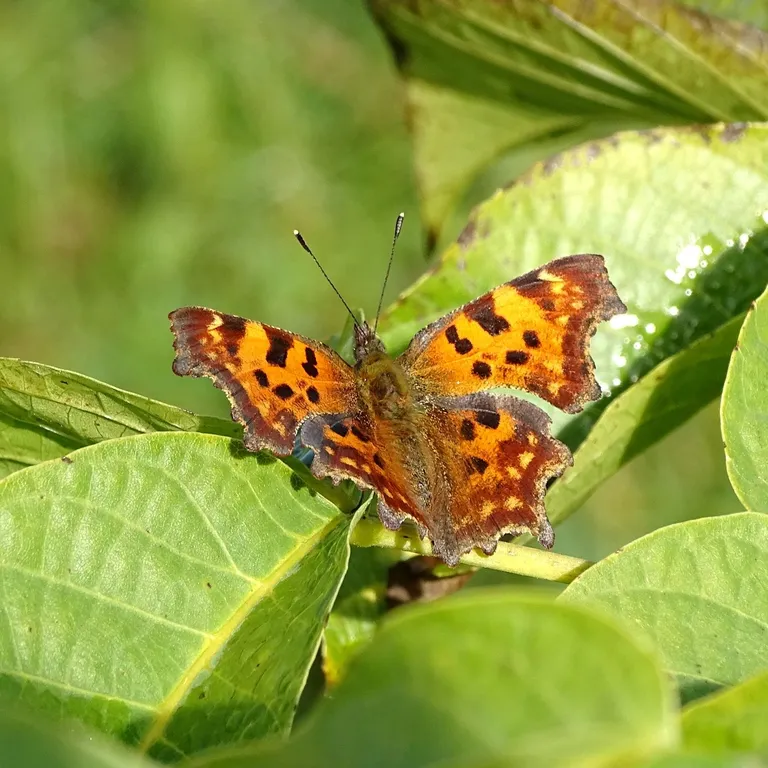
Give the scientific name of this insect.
Polygonia c-album
